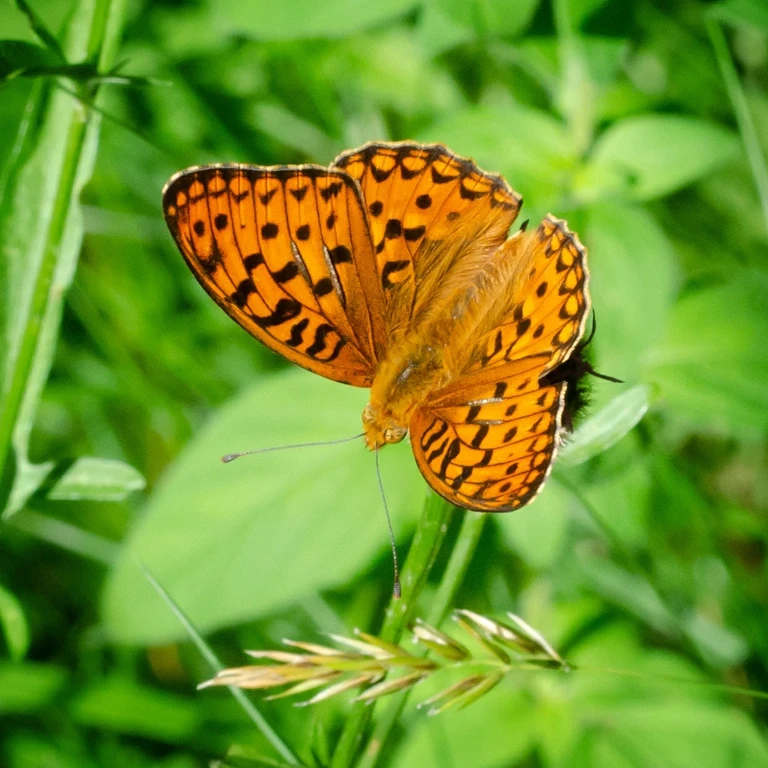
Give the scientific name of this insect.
Fabriciana adippe
